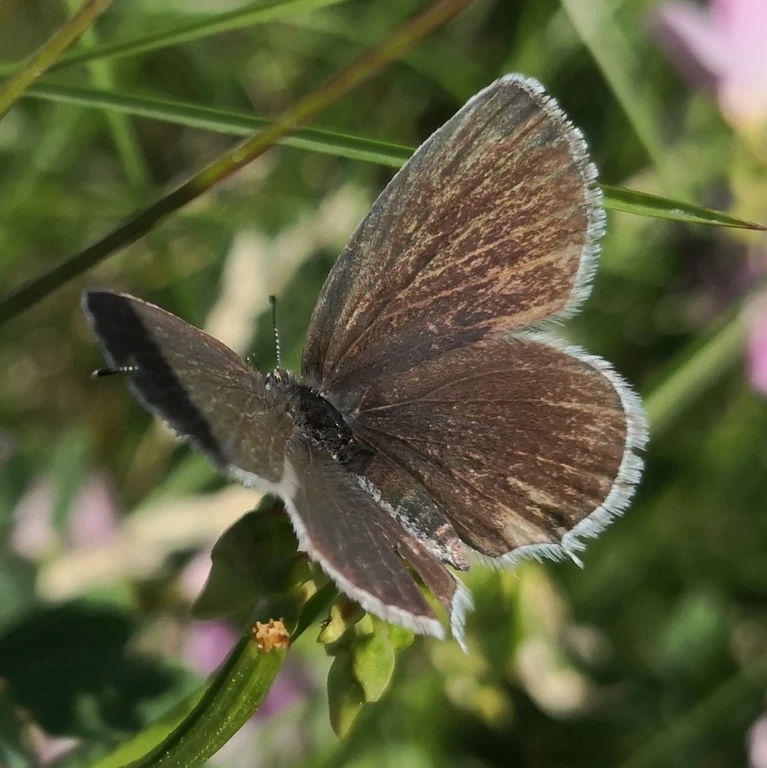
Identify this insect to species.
Cupido argiades (also Elkalyce argiades)
